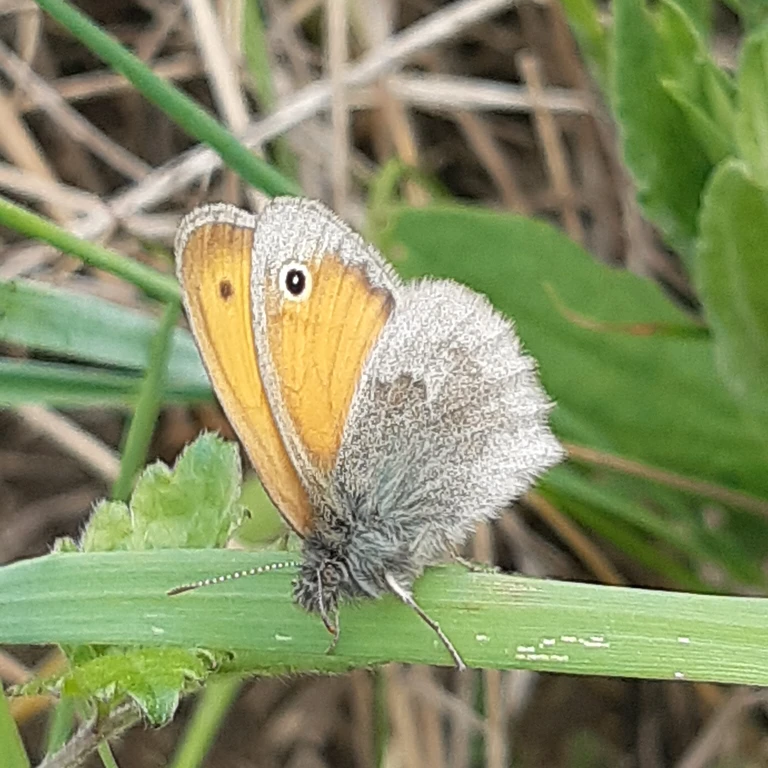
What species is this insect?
Coenonympha pamphilus
